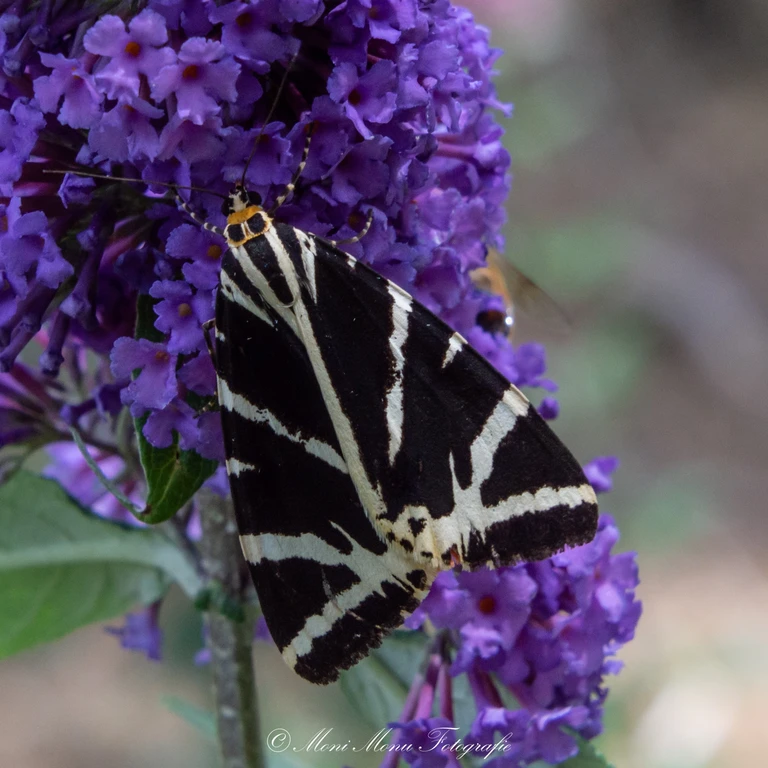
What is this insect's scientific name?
Euplagia quadripunctaria
